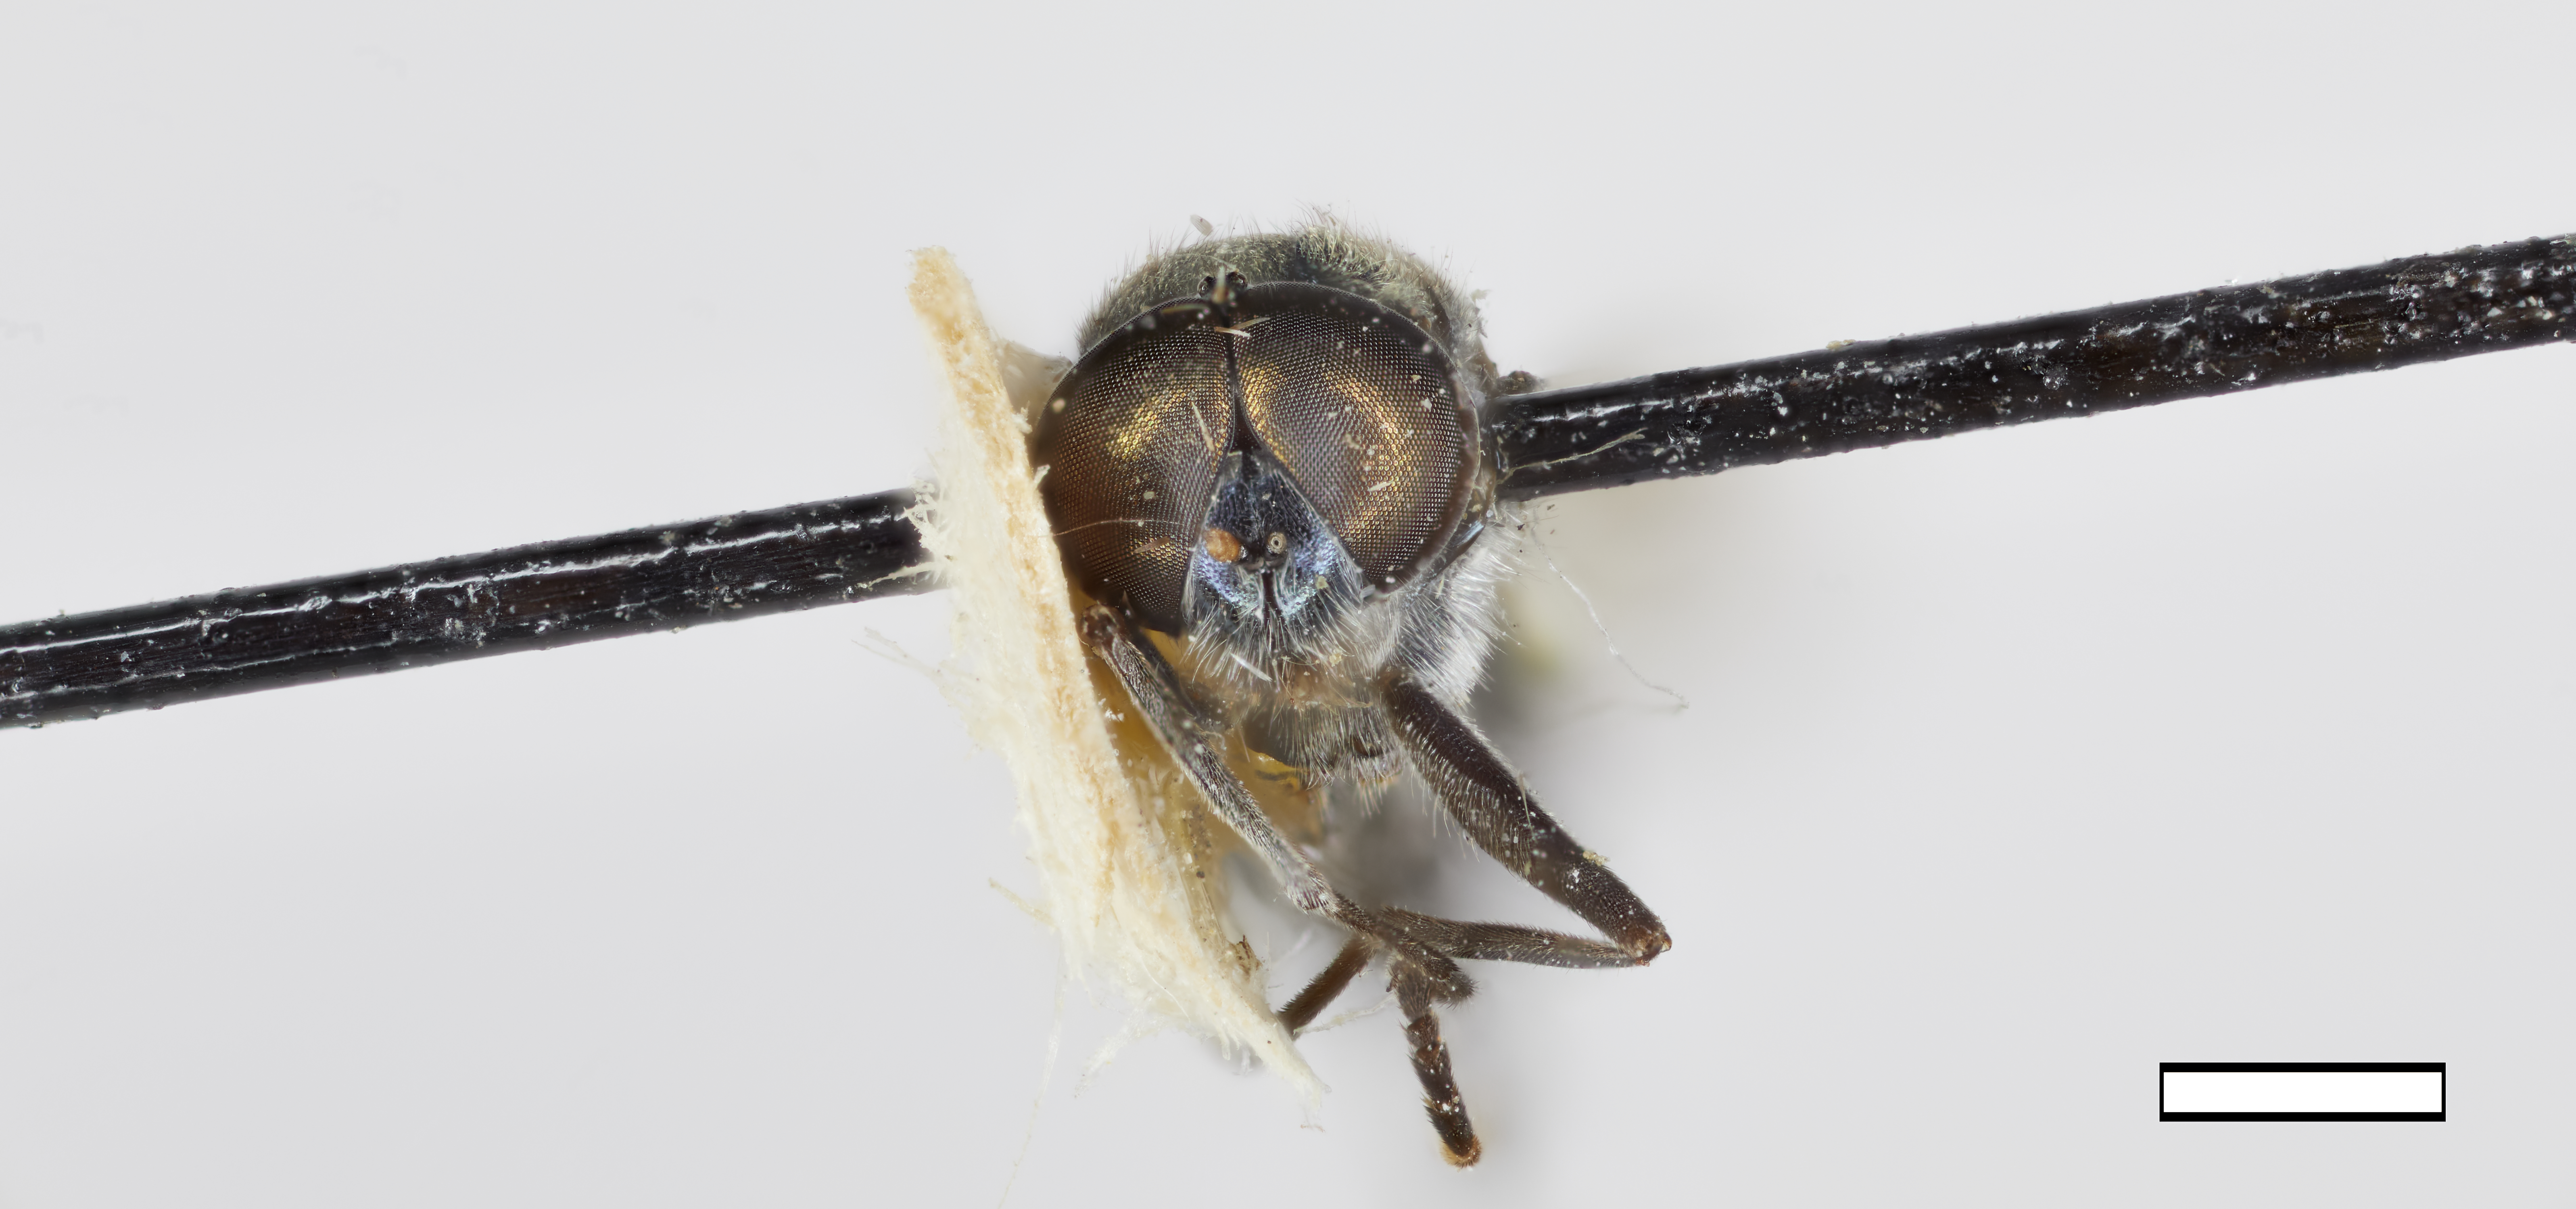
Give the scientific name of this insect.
Nothomyia parvicornis
